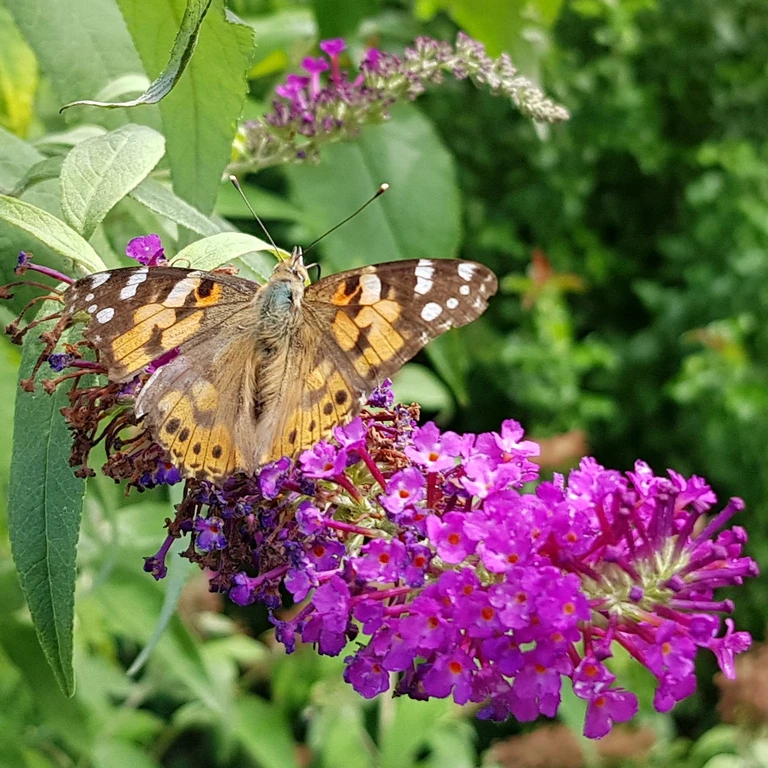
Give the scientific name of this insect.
Vanessa cardui
